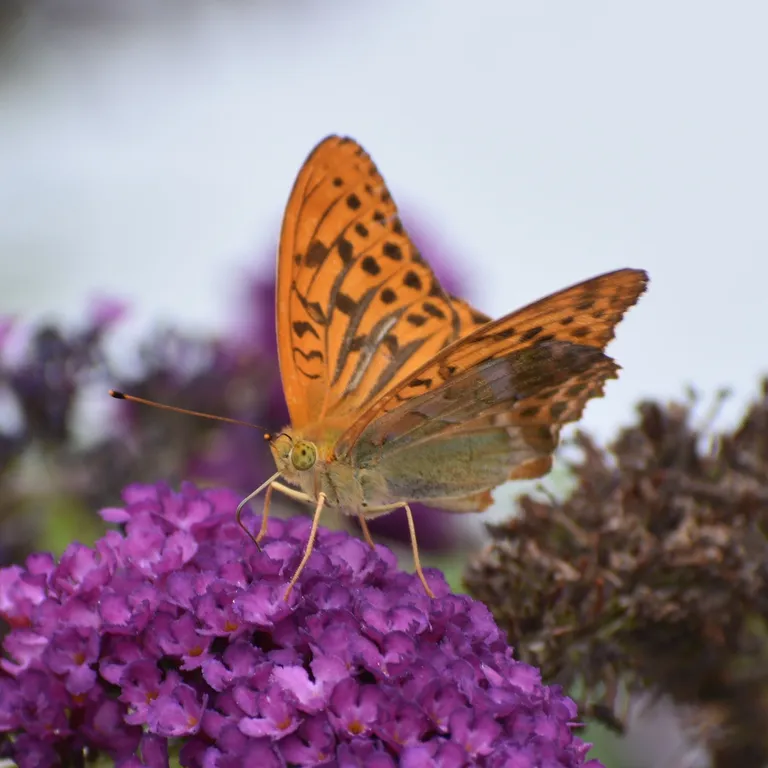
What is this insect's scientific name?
Argynnis paphia
